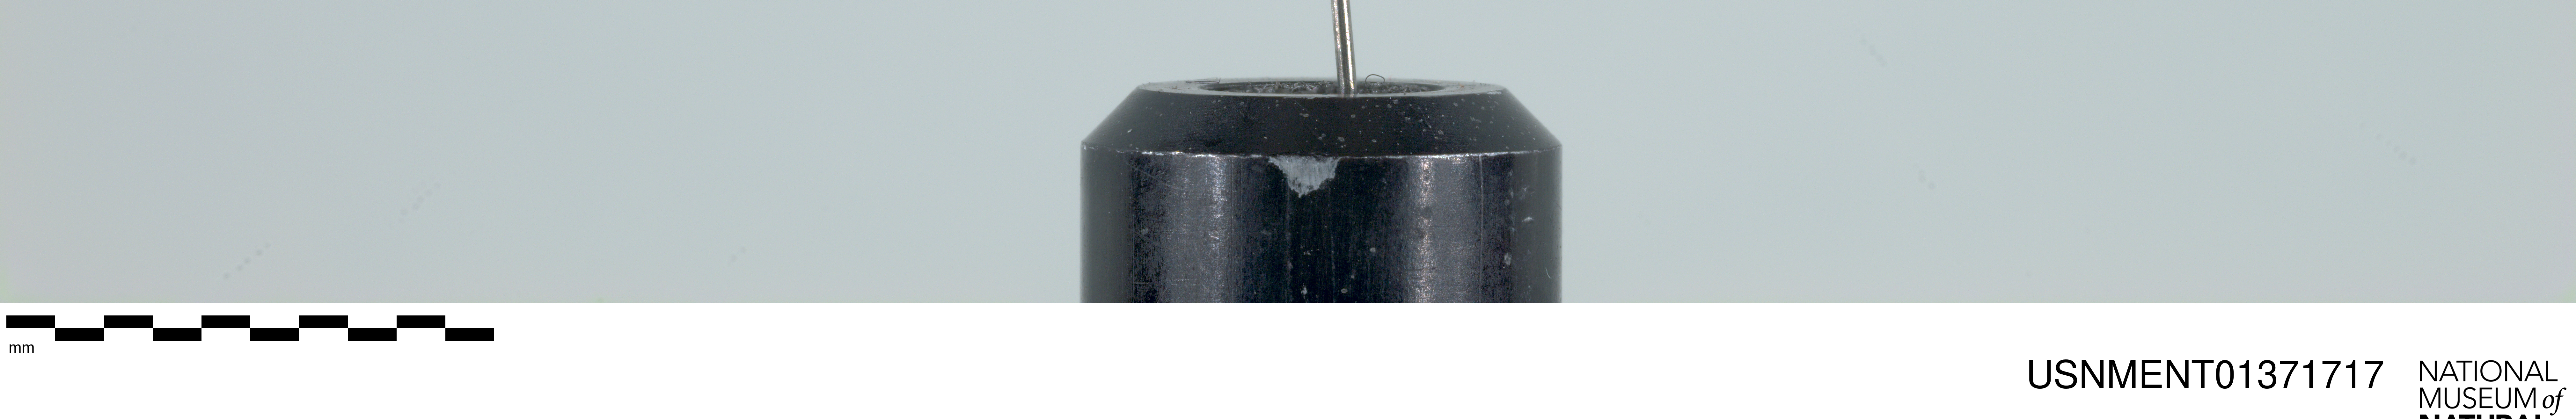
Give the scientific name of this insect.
Hirmoneura nubipennis (also Trichophthalma nubipennis)
